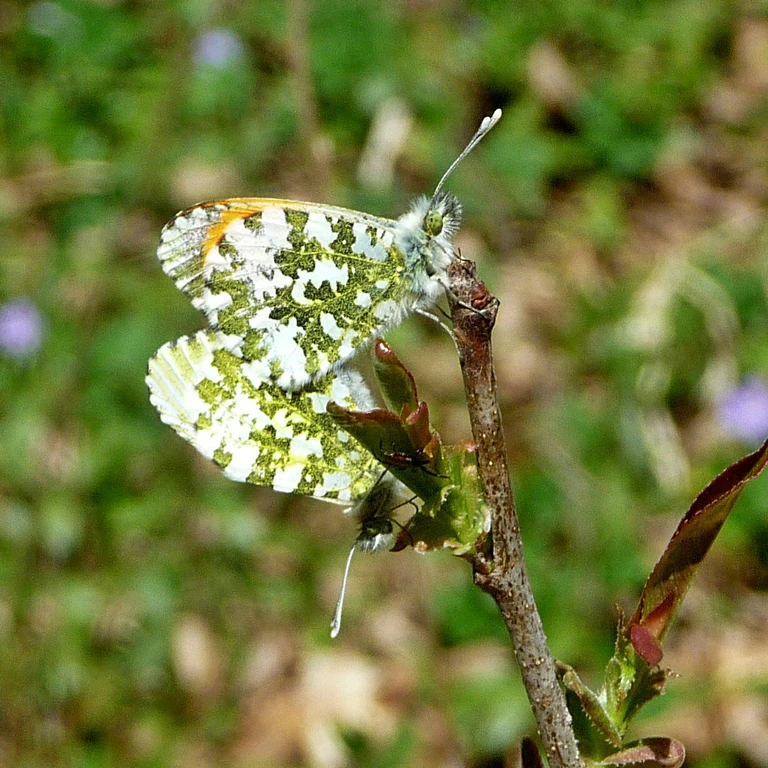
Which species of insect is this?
Anthocharis cardamines
